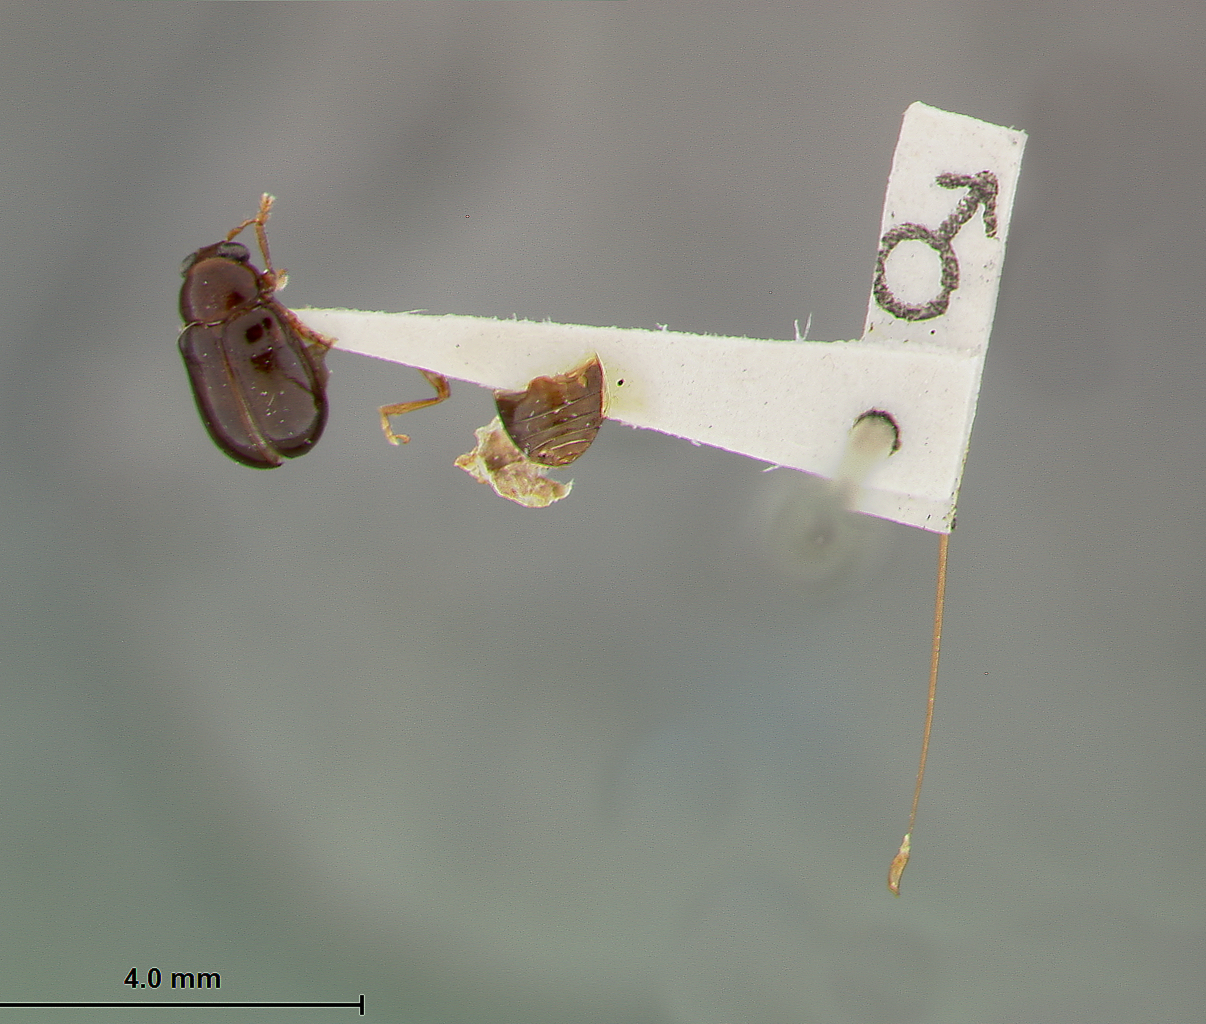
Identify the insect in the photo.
Metachroma castaneum
